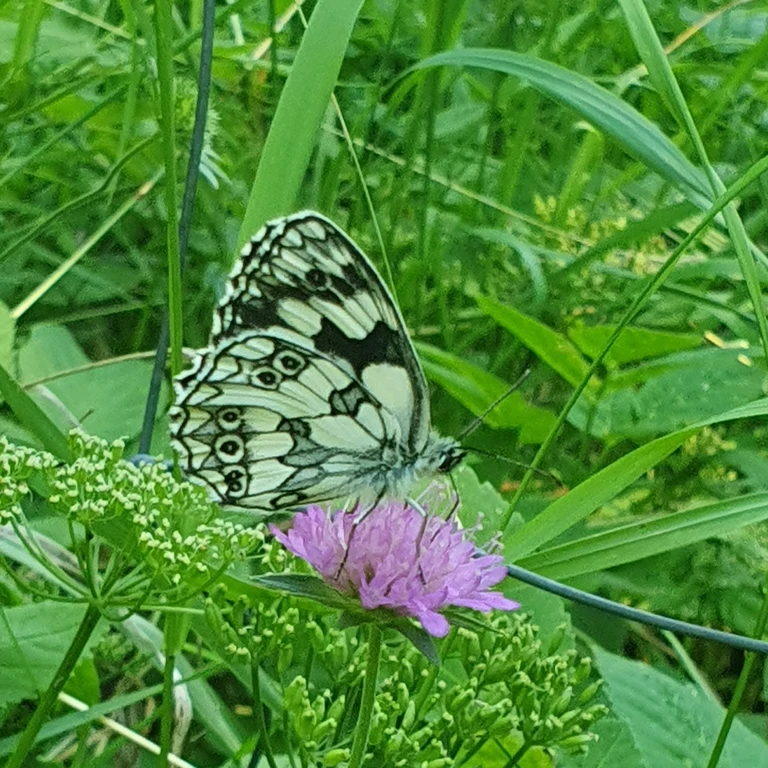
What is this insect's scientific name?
Melanargia galathea
